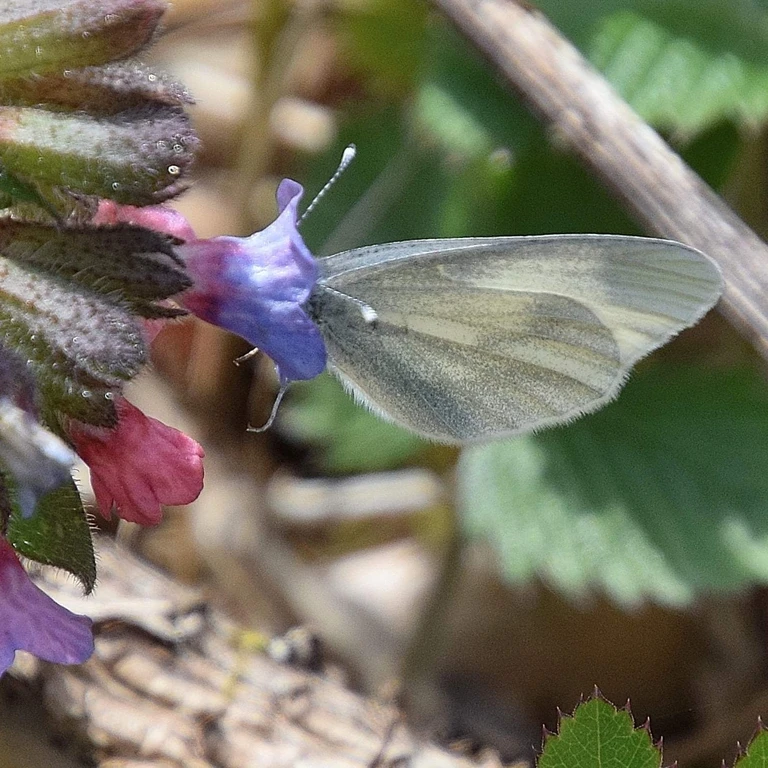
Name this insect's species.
Leptidea sinapis/juvernica
